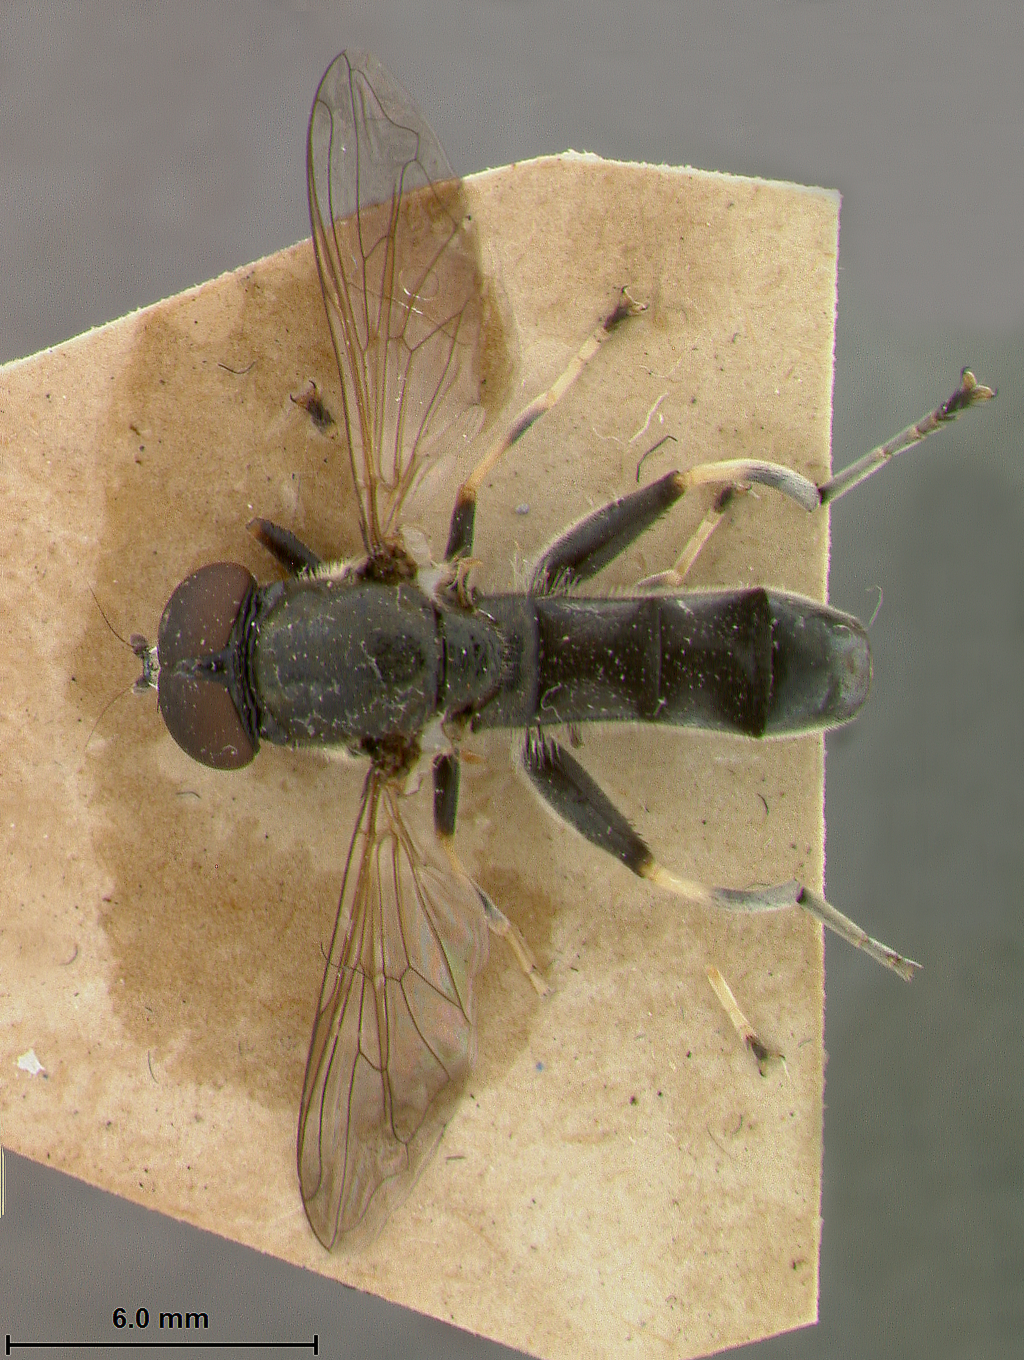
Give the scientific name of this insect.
Xylota cuprina
